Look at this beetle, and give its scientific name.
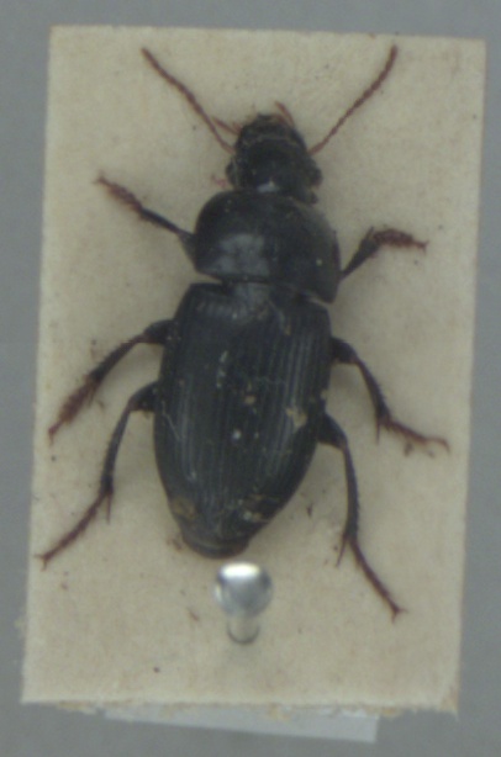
Harpalus tardus
